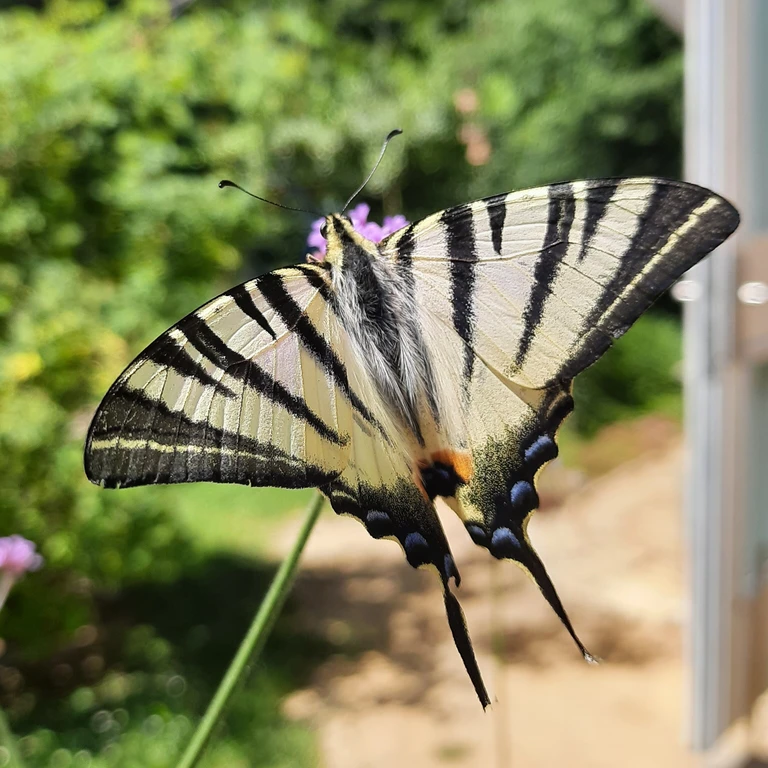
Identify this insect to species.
Iphiclides podalirius
